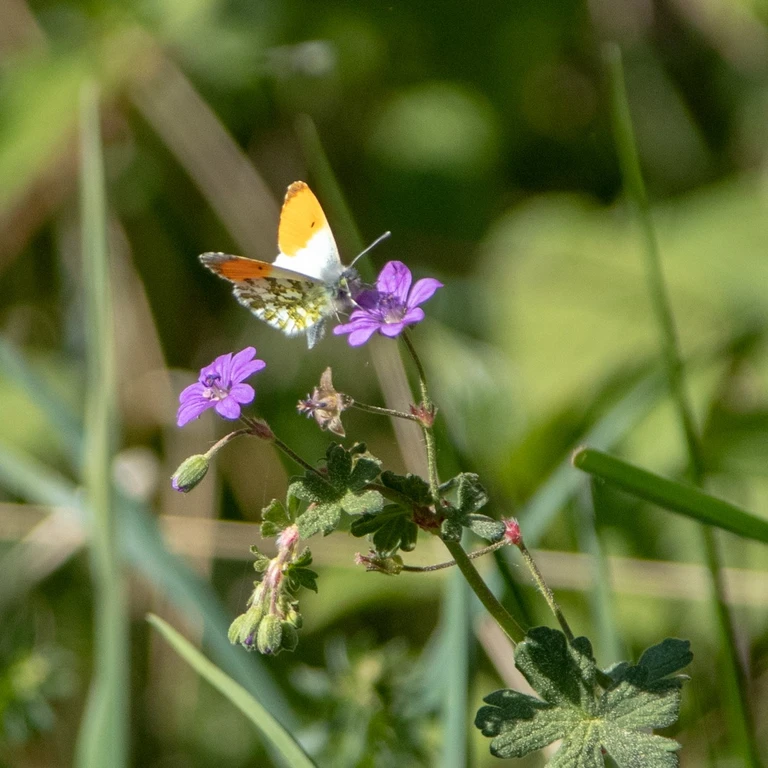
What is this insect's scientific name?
Anthocharis cardamines
